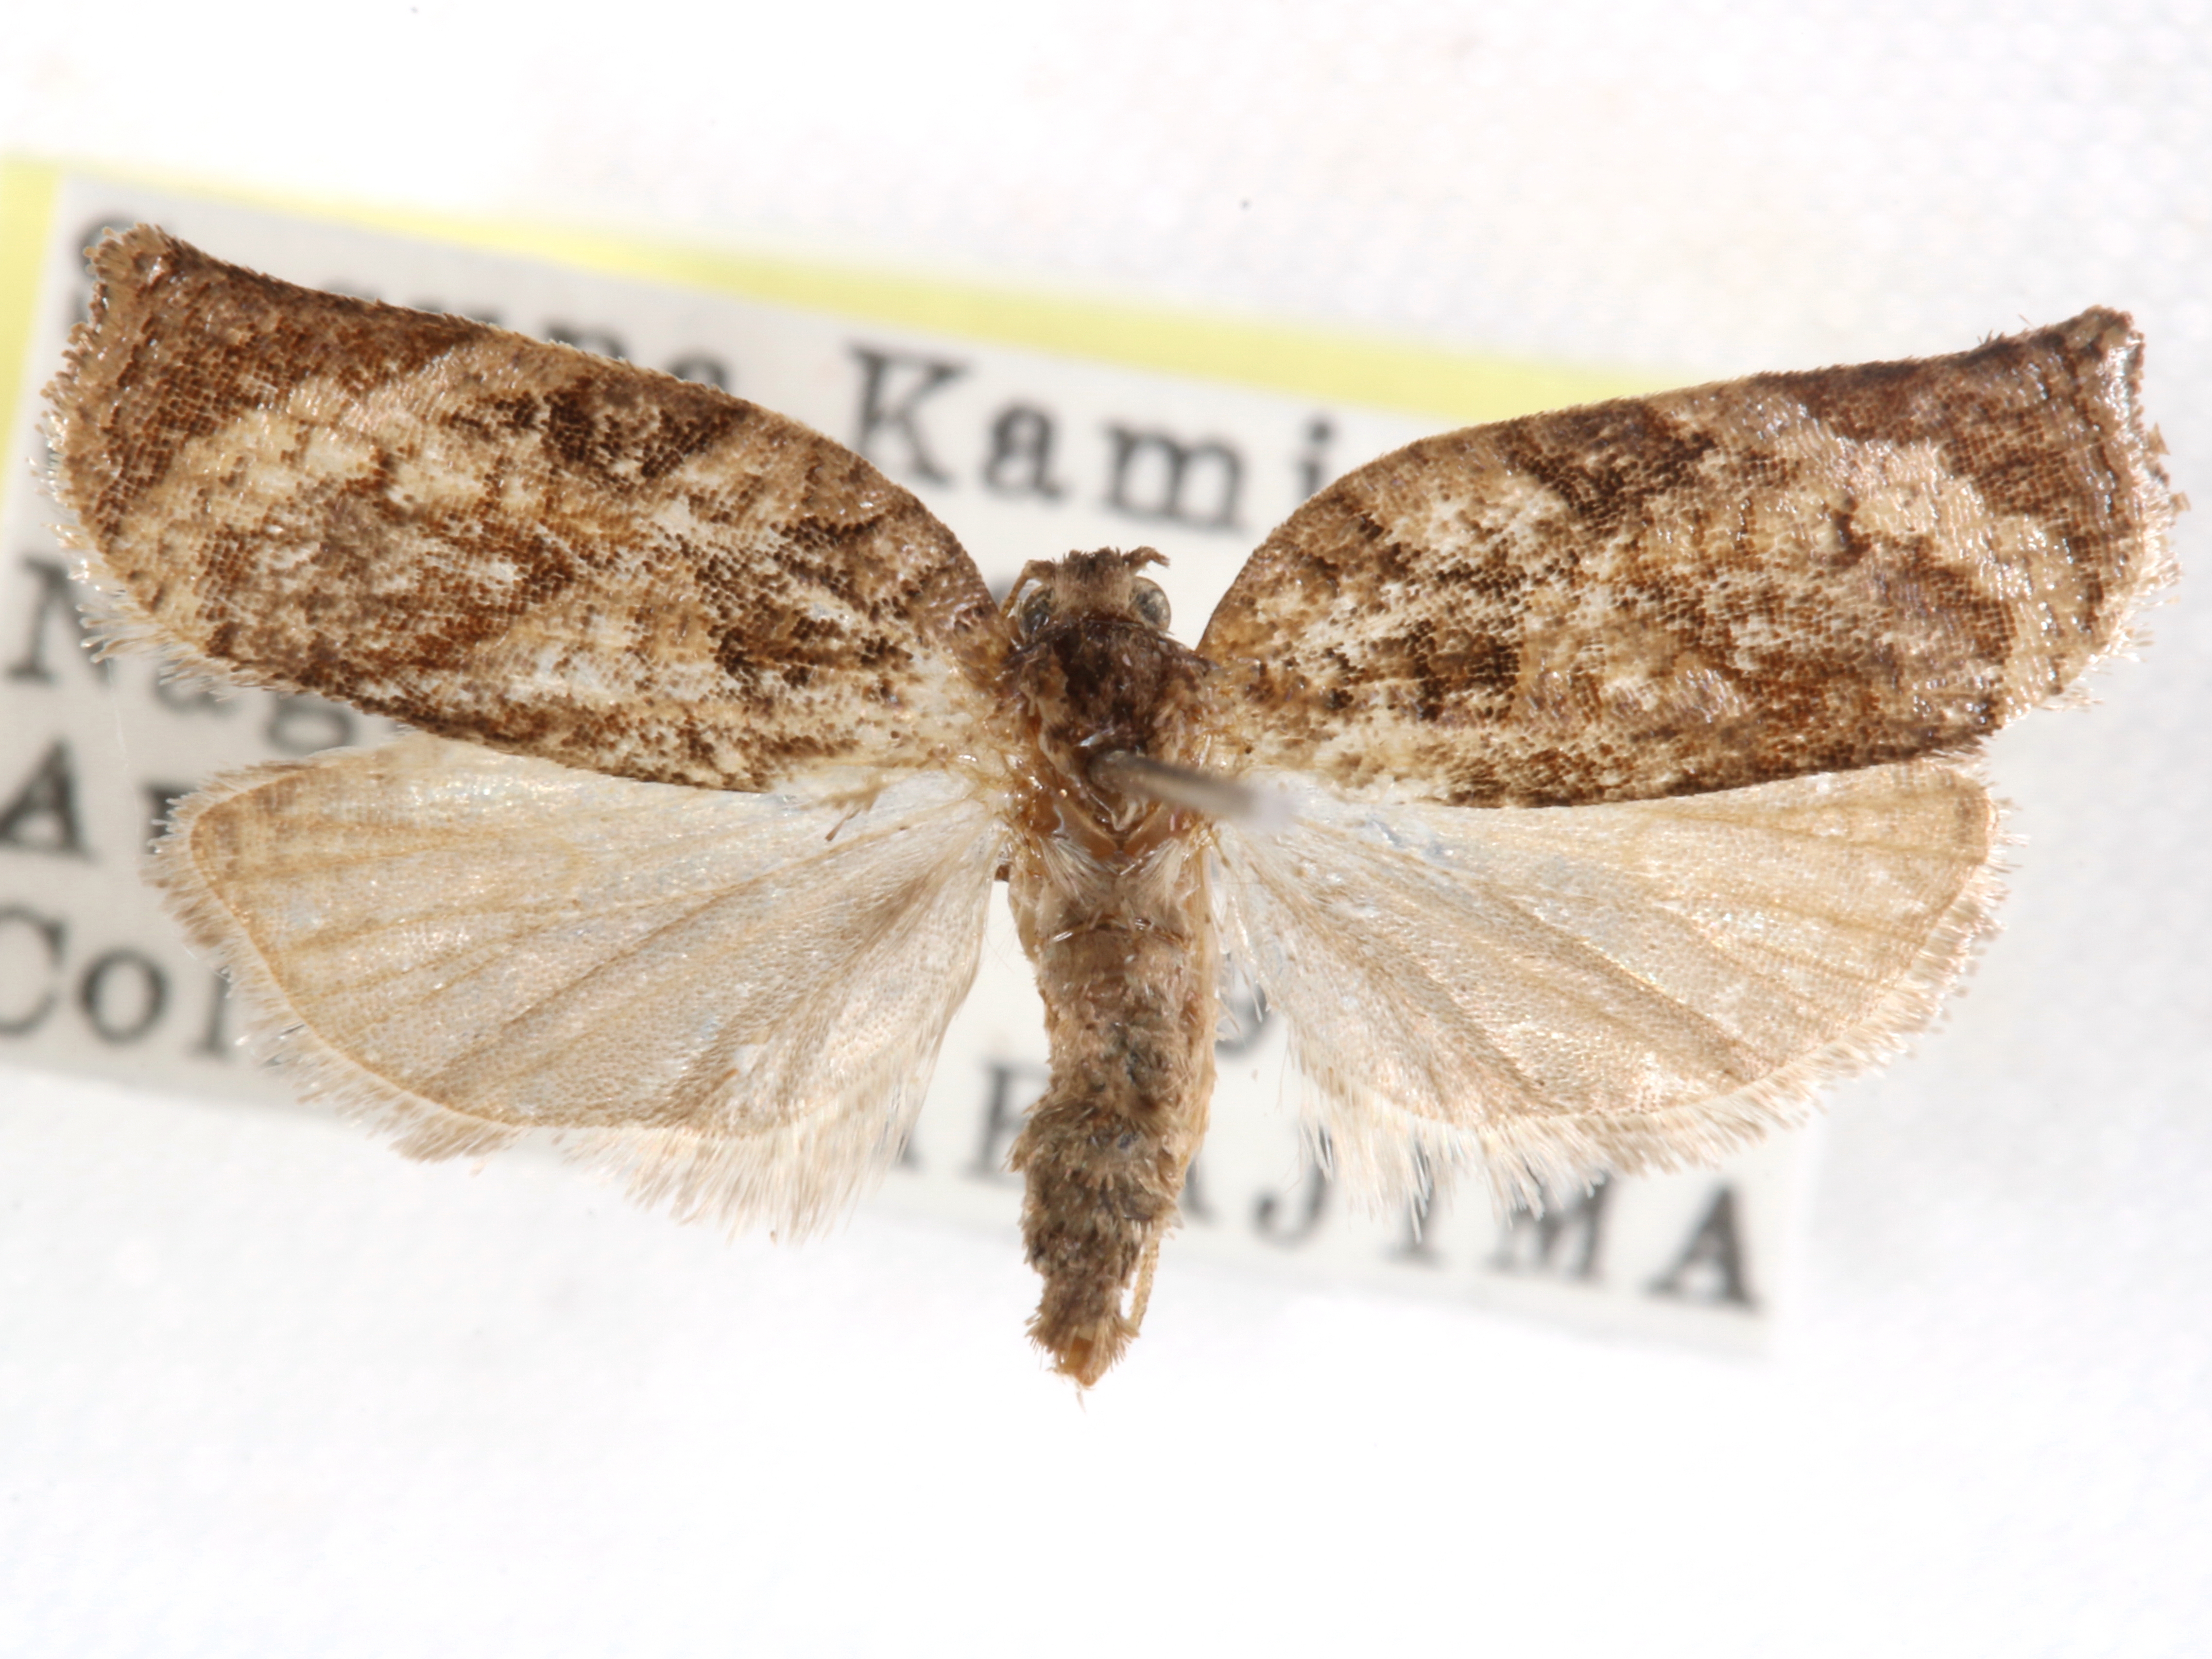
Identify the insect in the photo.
Homona issikii
